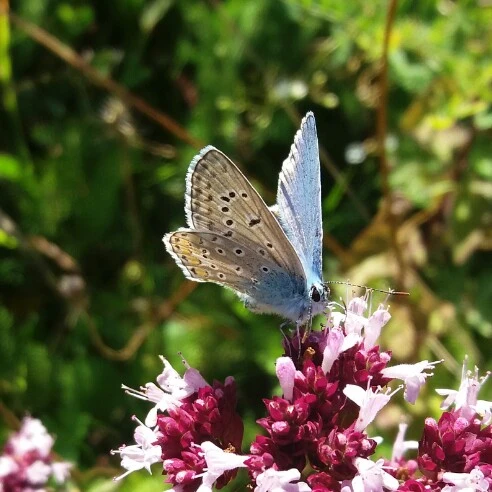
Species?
Polyommatus icarus
